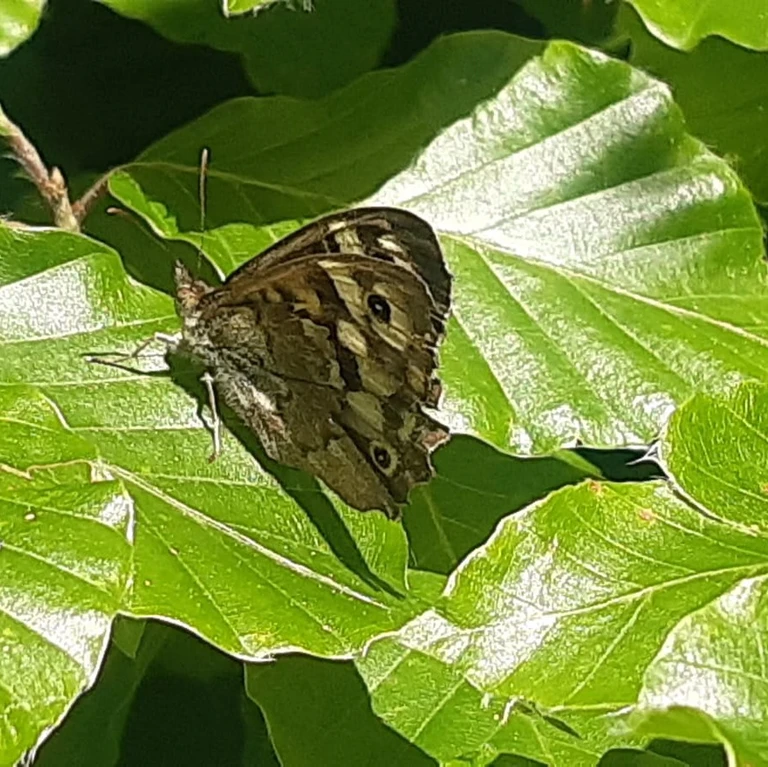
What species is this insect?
Pararge aegeria
